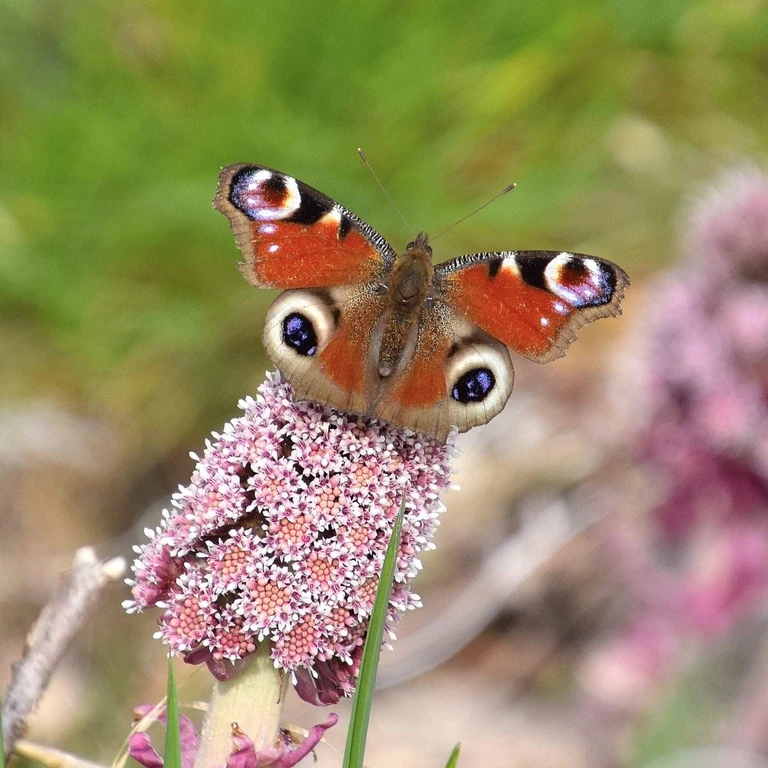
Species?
Aglais io
